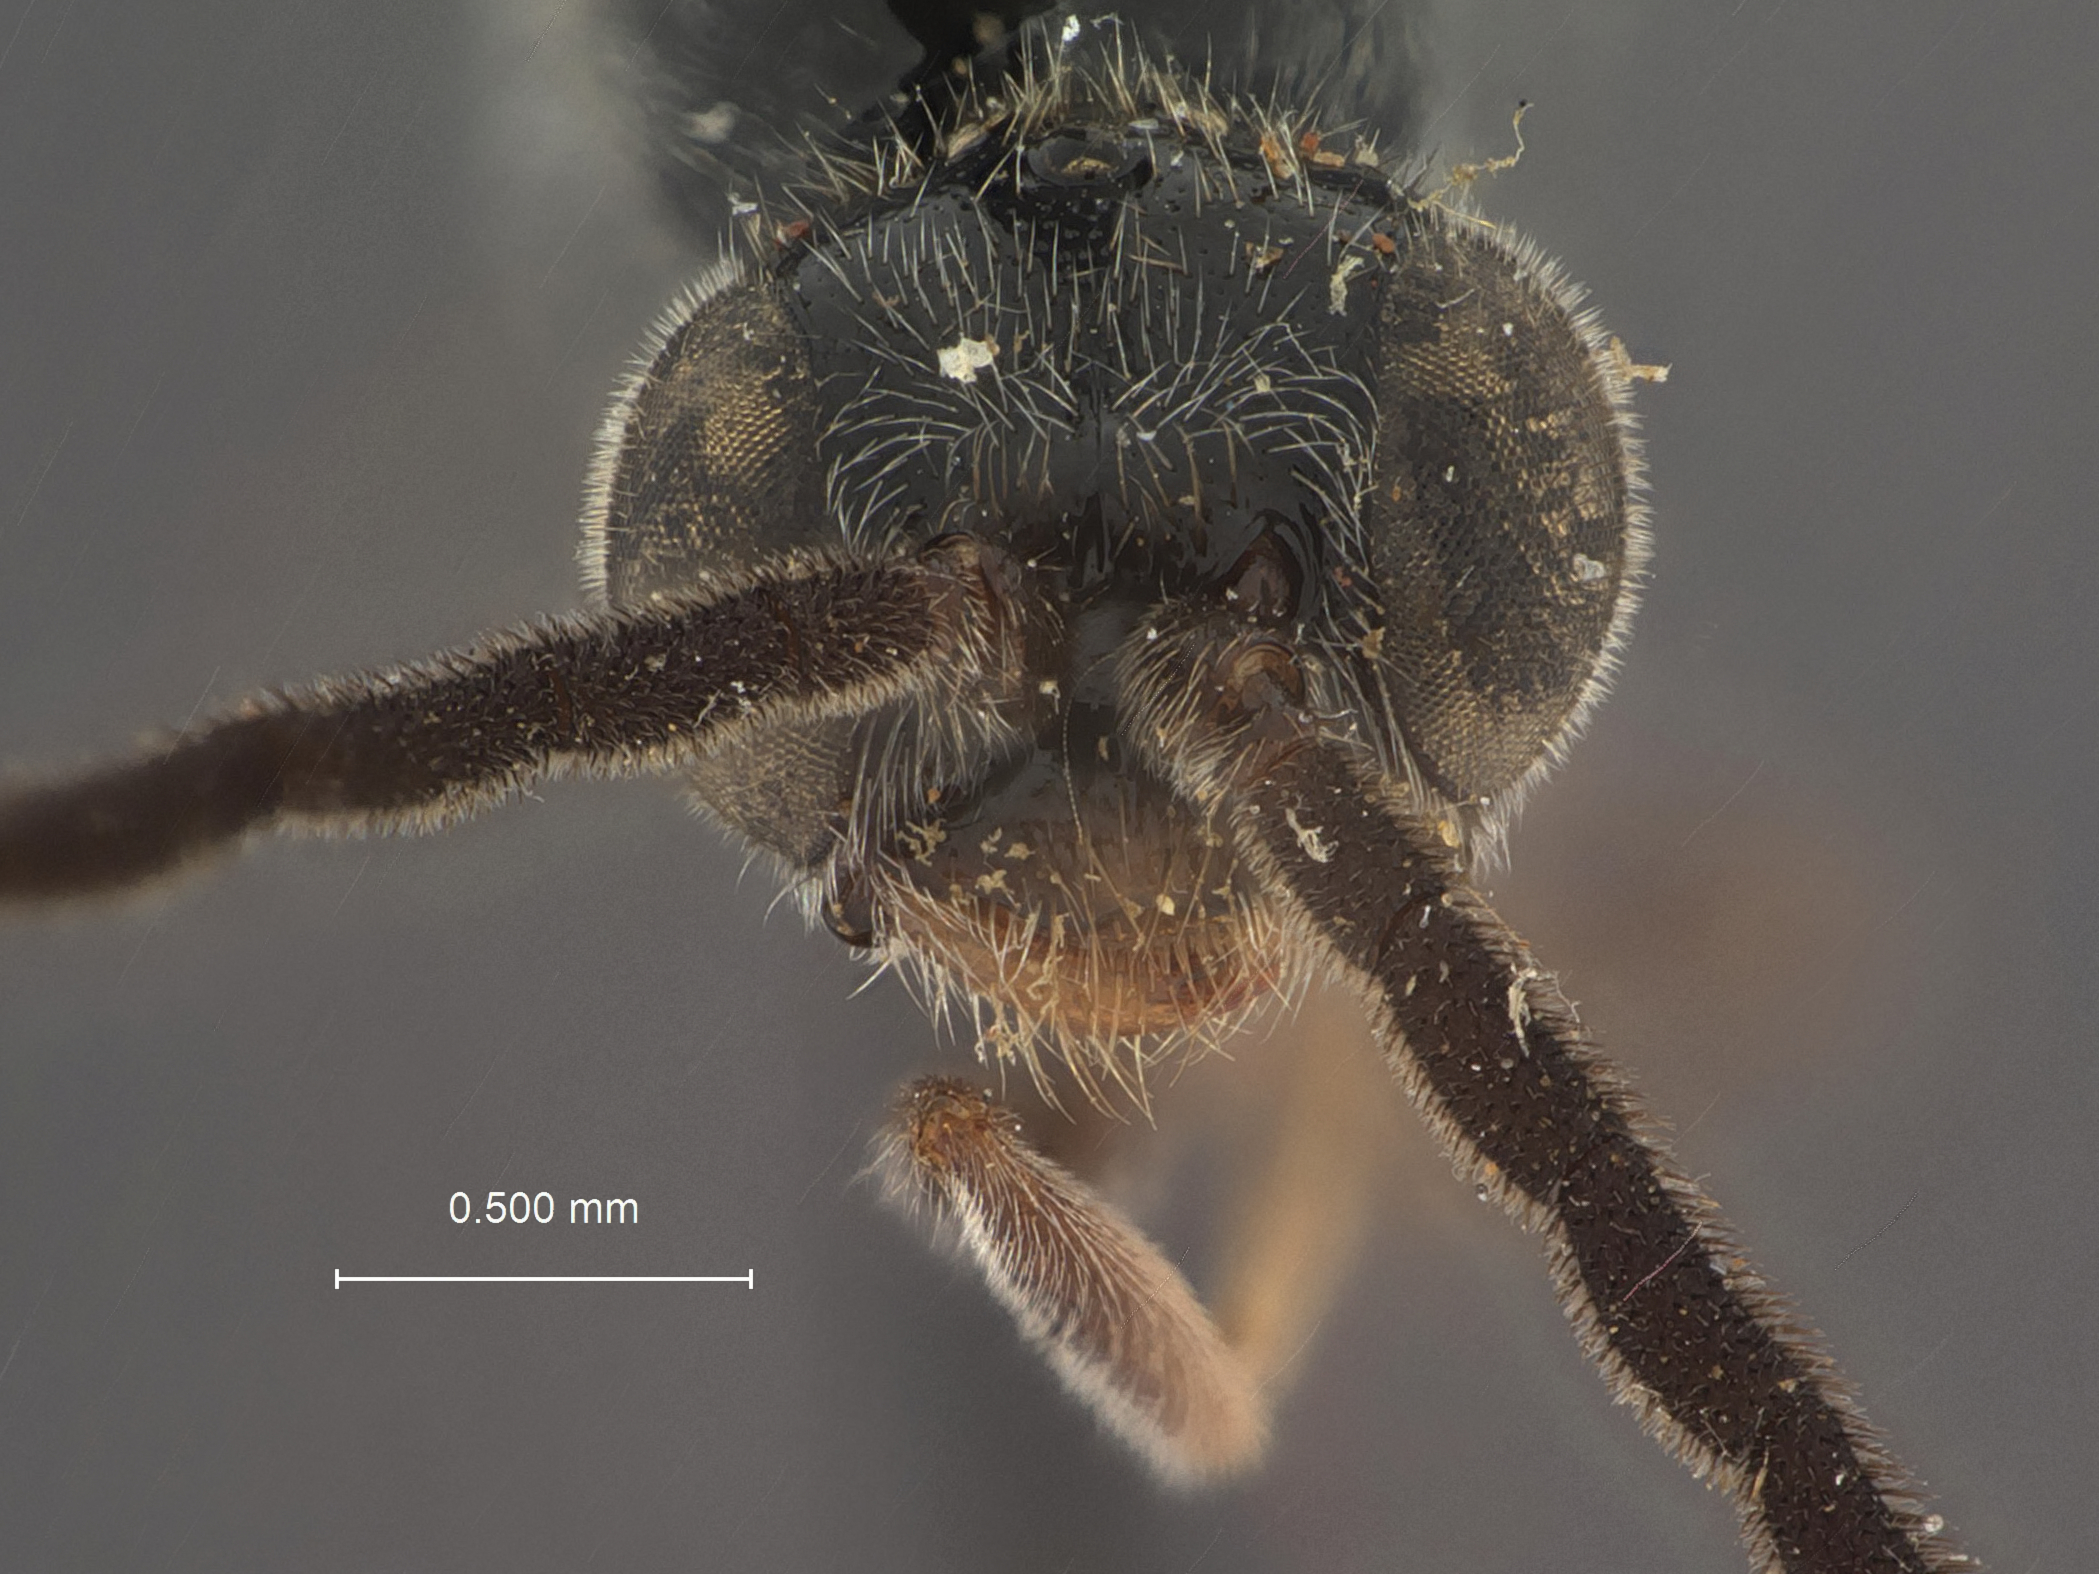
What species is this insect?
Methocha lambertoni
